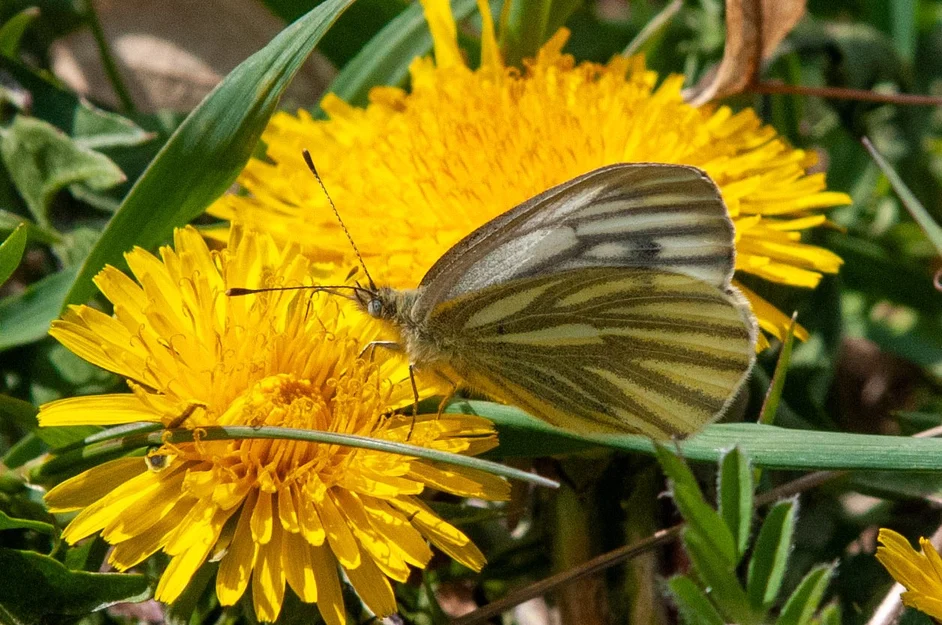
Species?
Pieris napi
